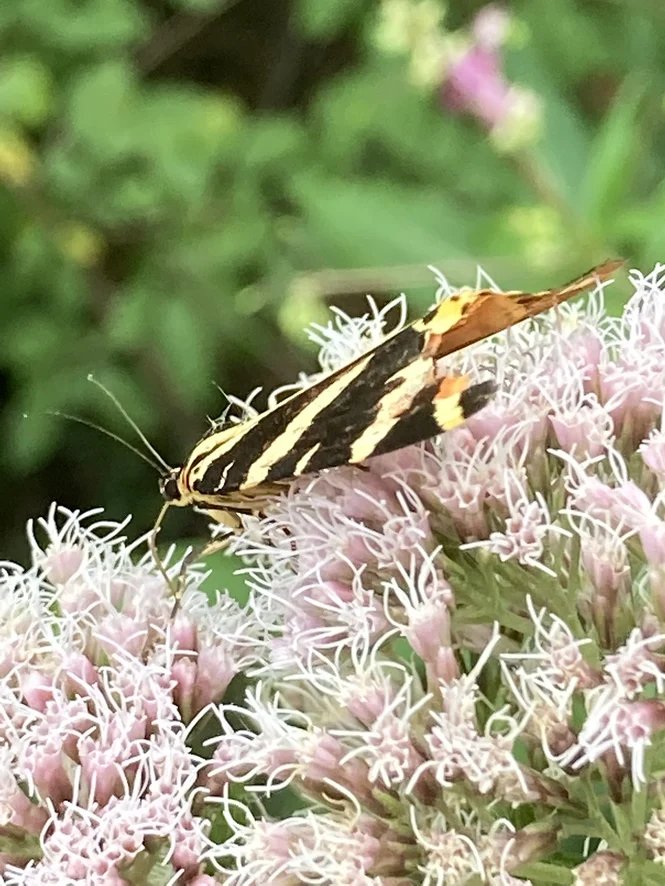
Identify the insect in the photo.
Euplagia quadripunctaria
